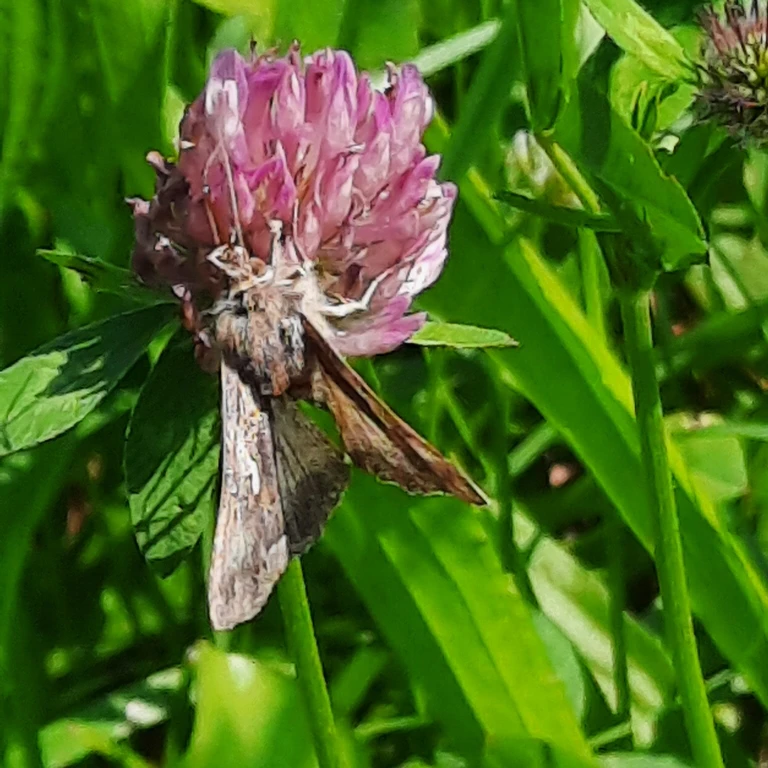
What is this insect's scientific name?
Autographa gamma
